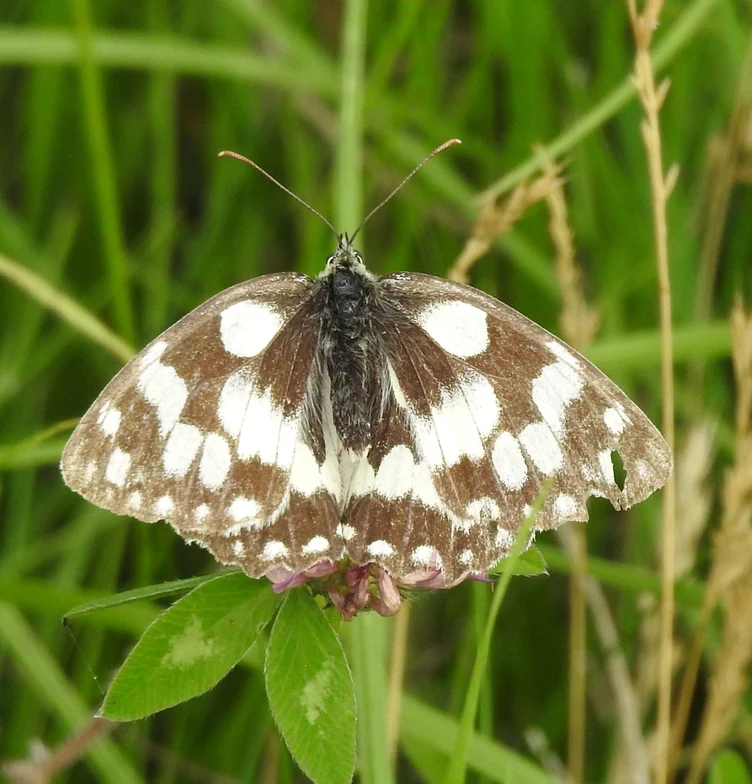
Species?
Melanargia galathea
